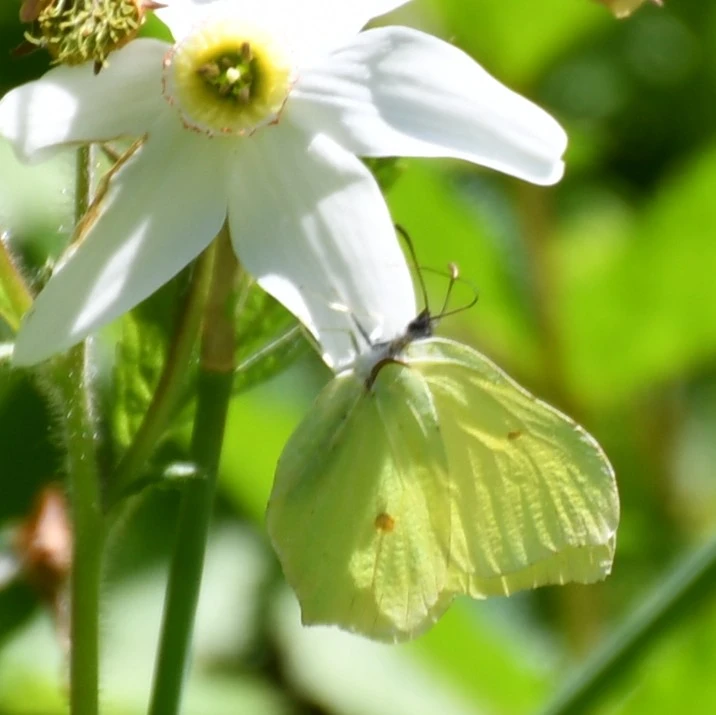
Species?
Gonepteryx rhamni
